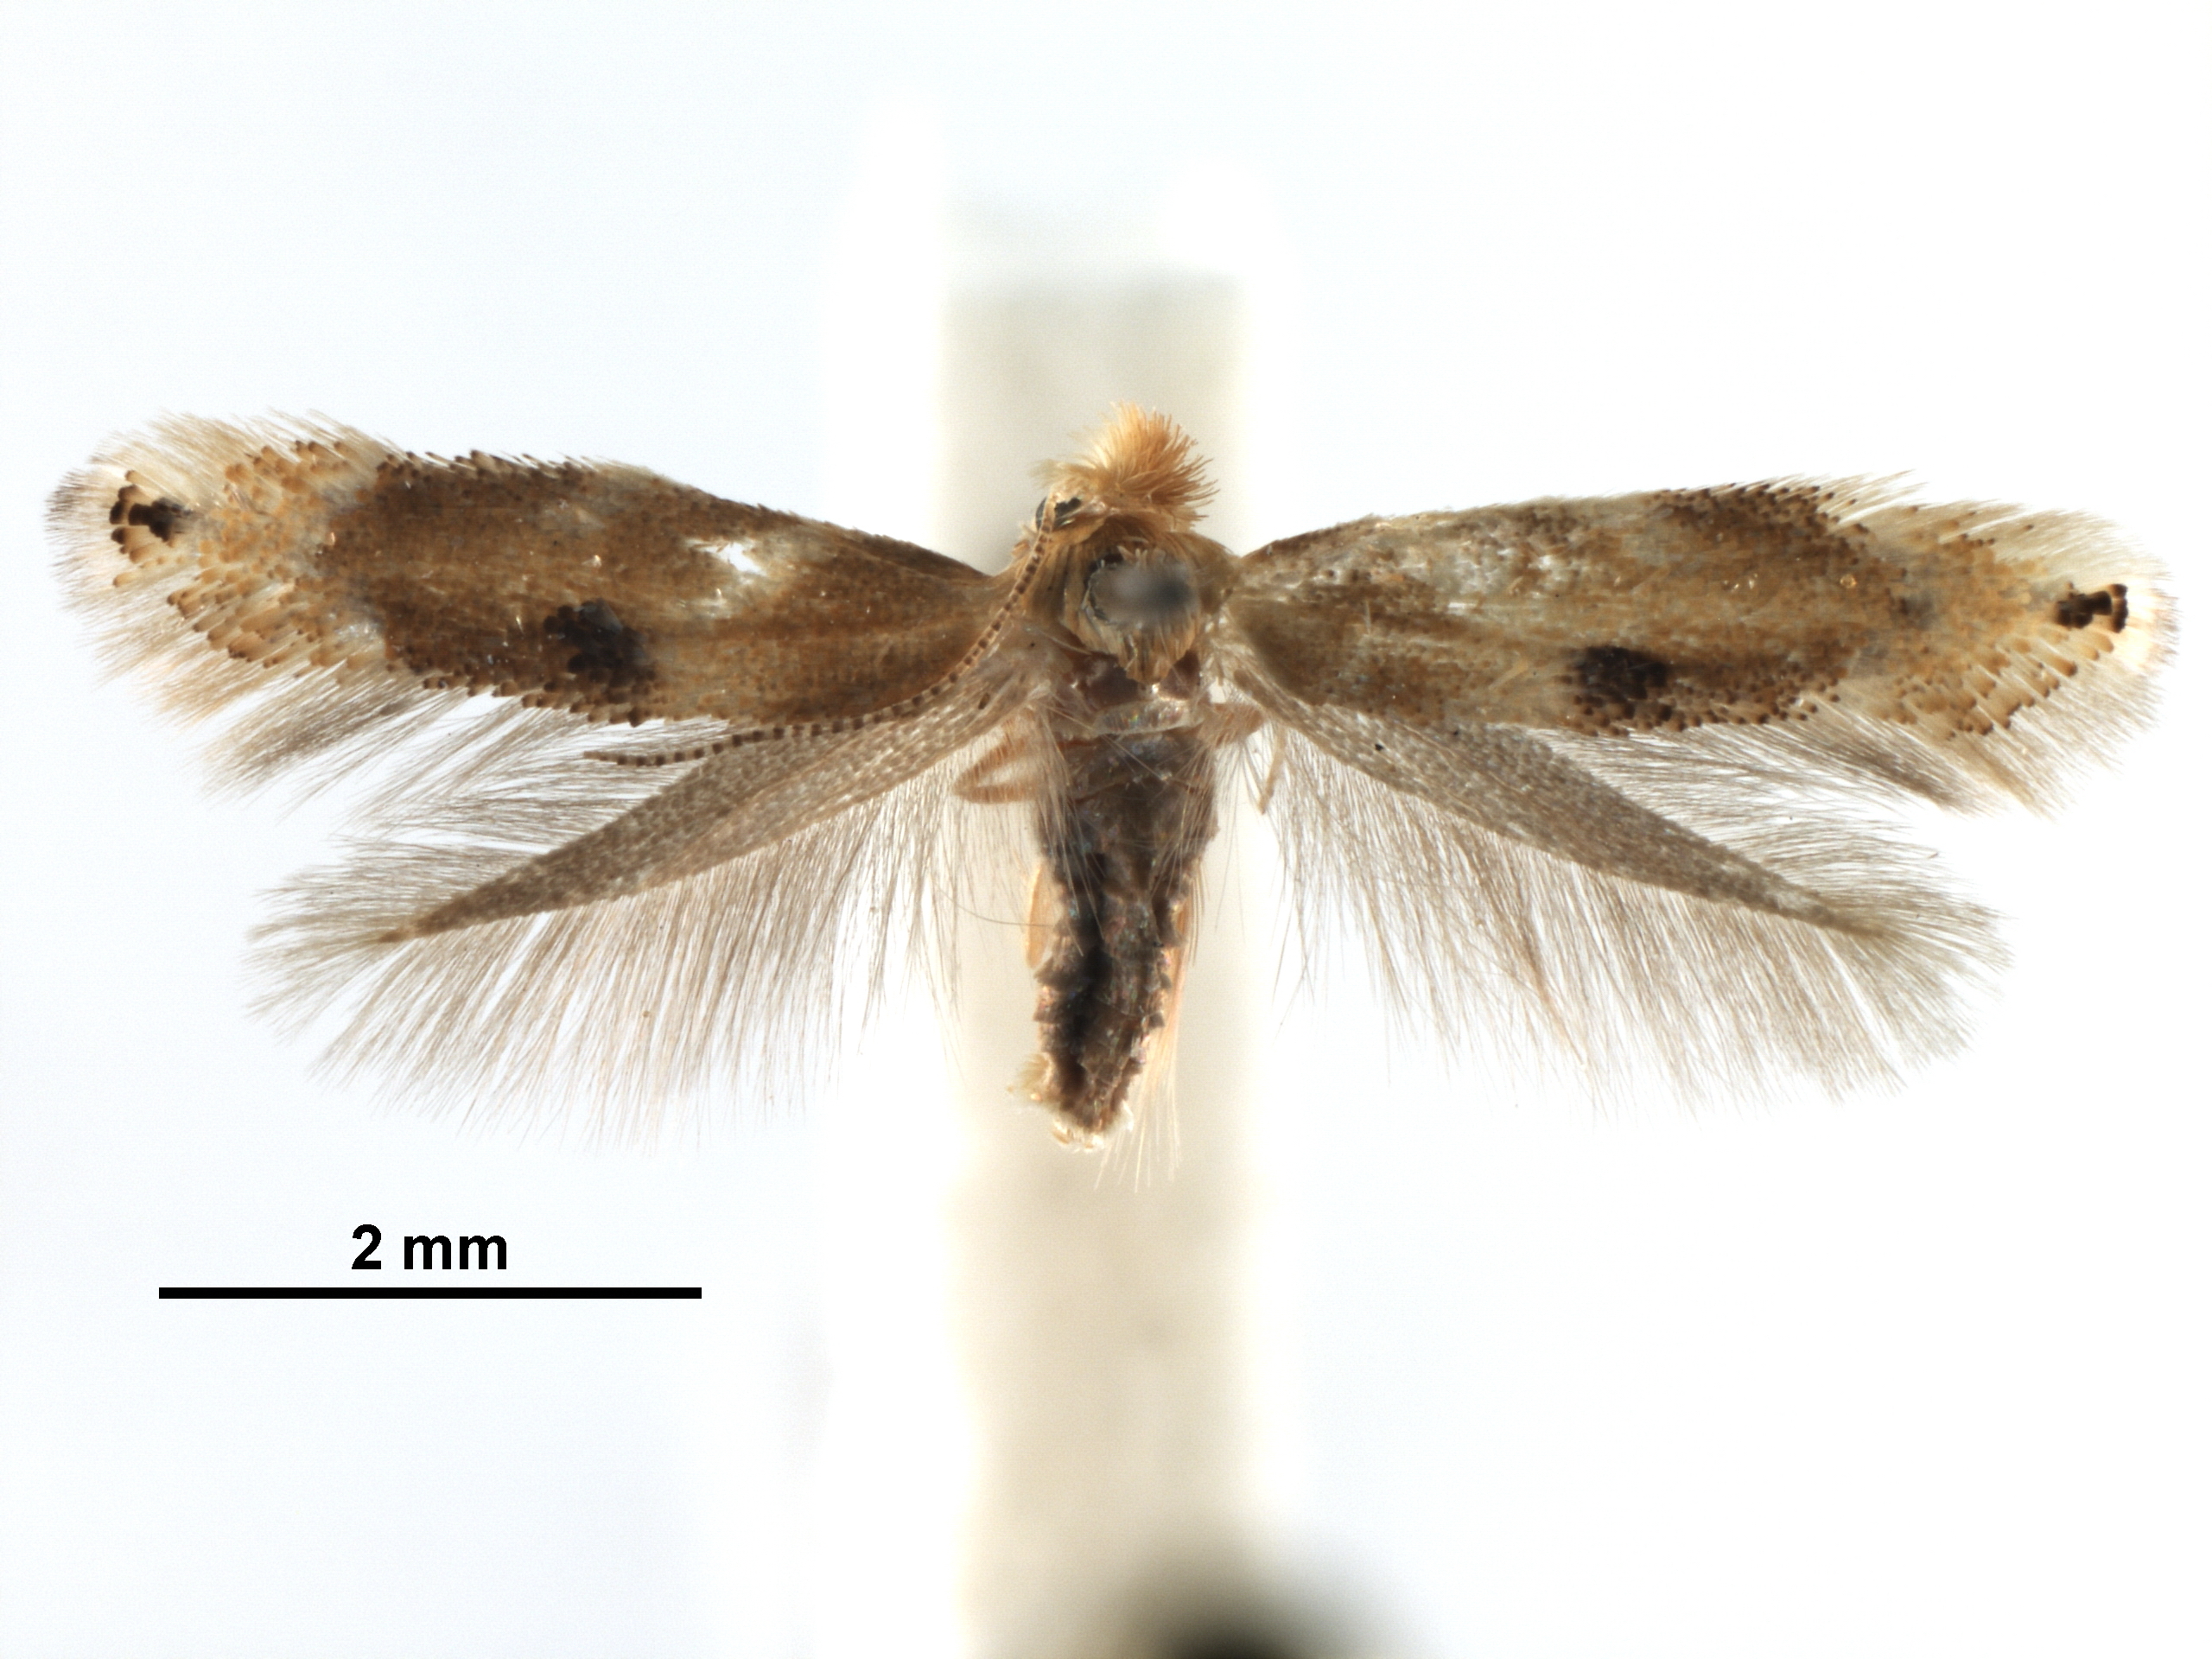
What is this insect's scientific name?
Bucculatrix quadquenotella
